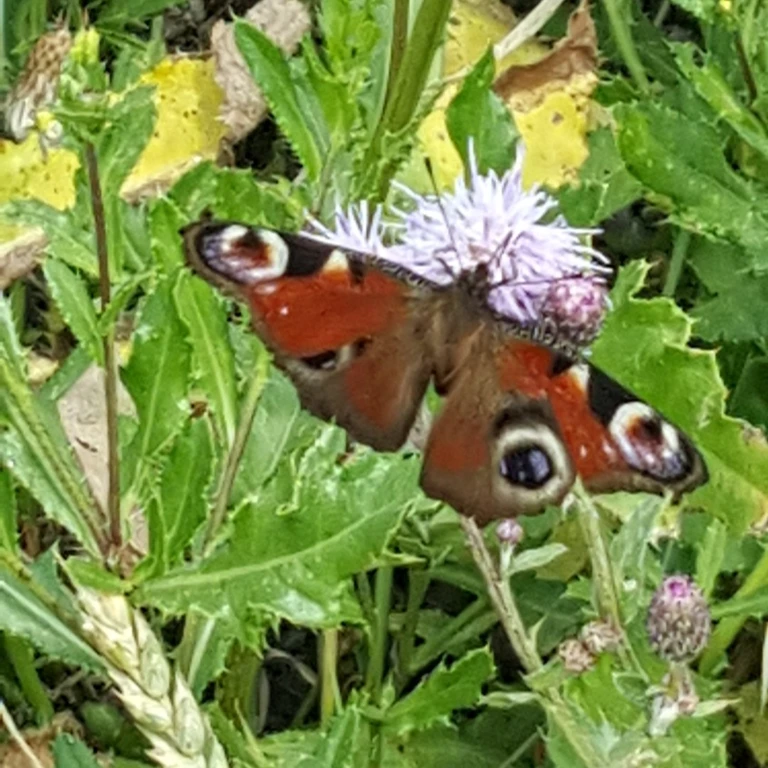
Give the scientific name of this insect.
Aglais io
